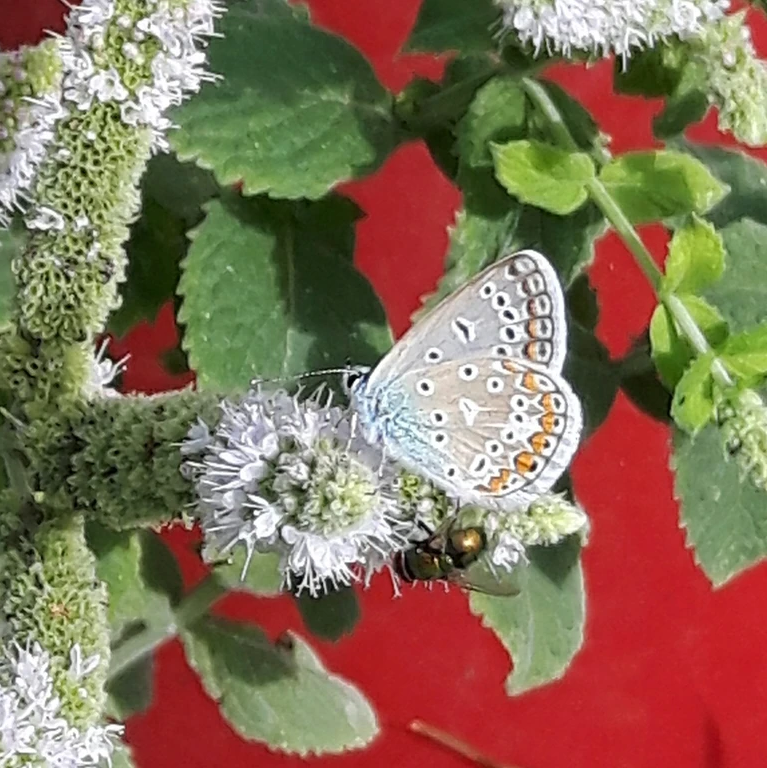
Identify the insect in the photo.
Polyommatus icarus
